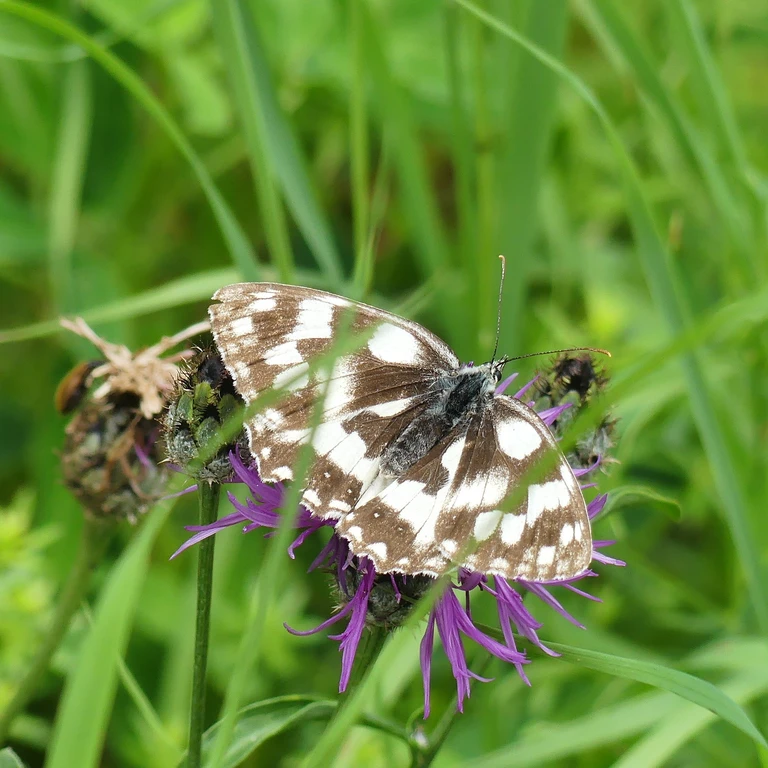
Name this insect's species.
Melanargia galathea
